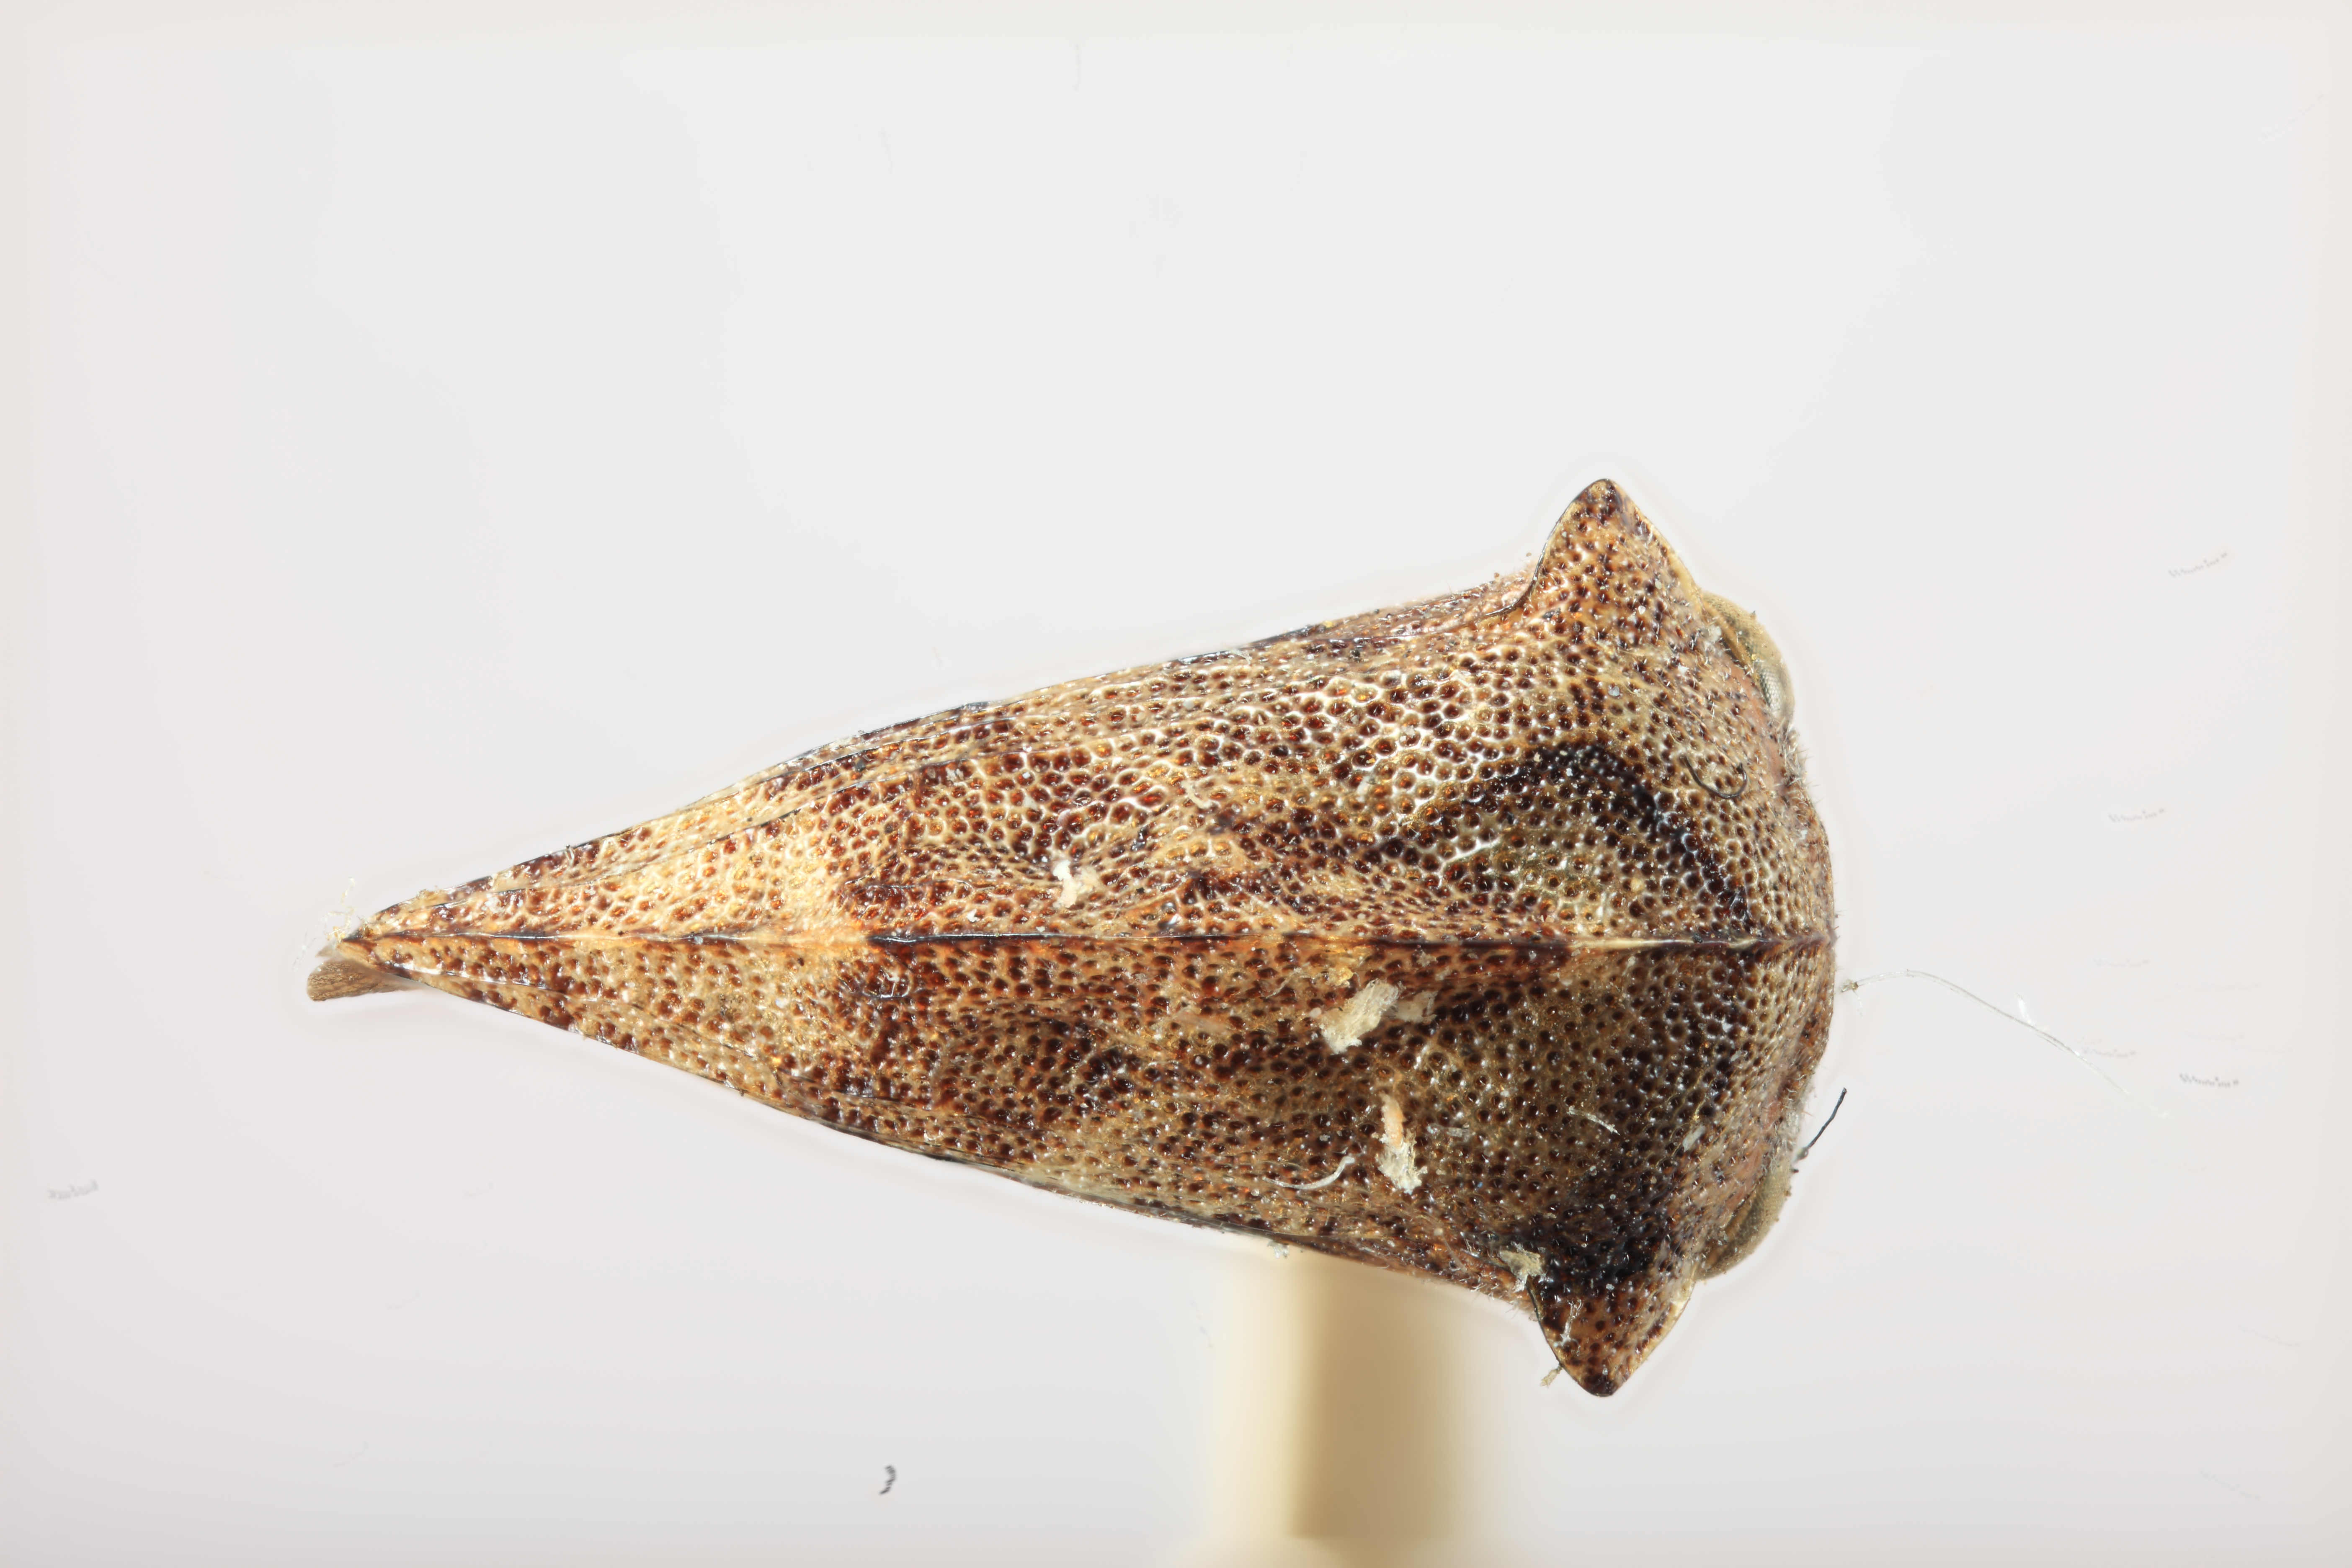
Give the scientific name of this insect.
Telamona brevis
